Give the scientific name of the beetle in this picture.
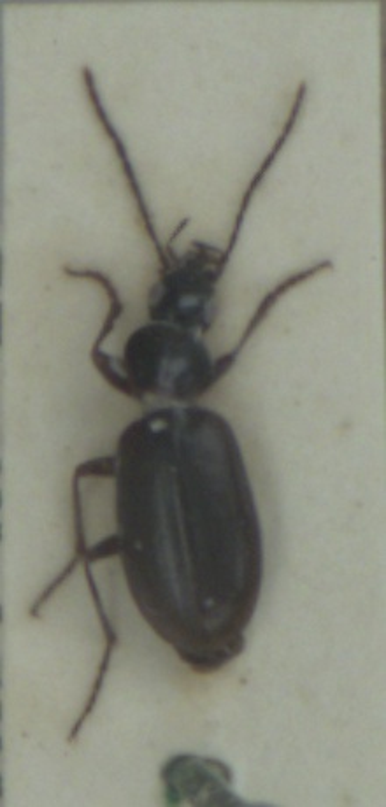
Agonum thoreyi
